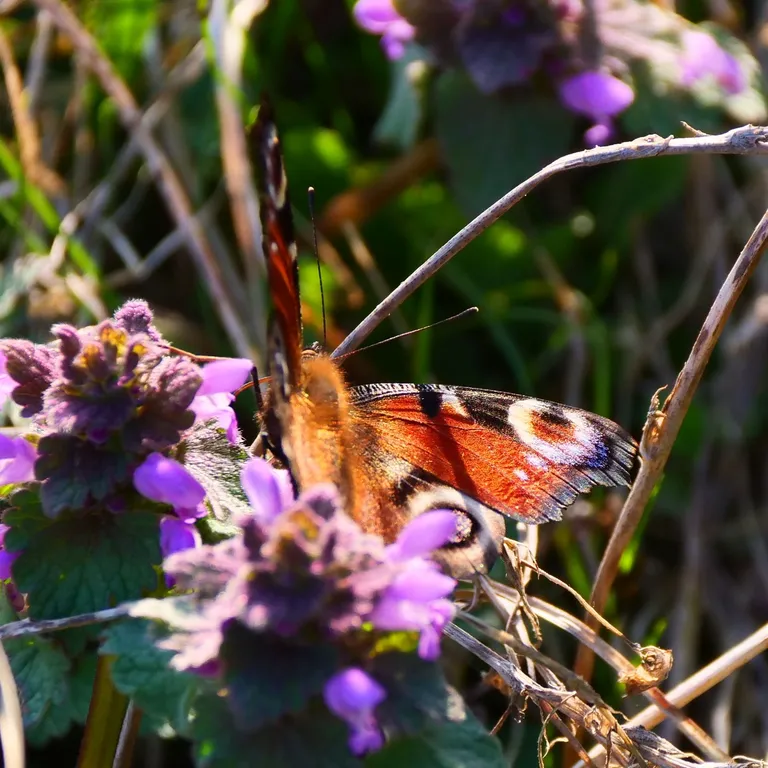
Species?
Aglais io
